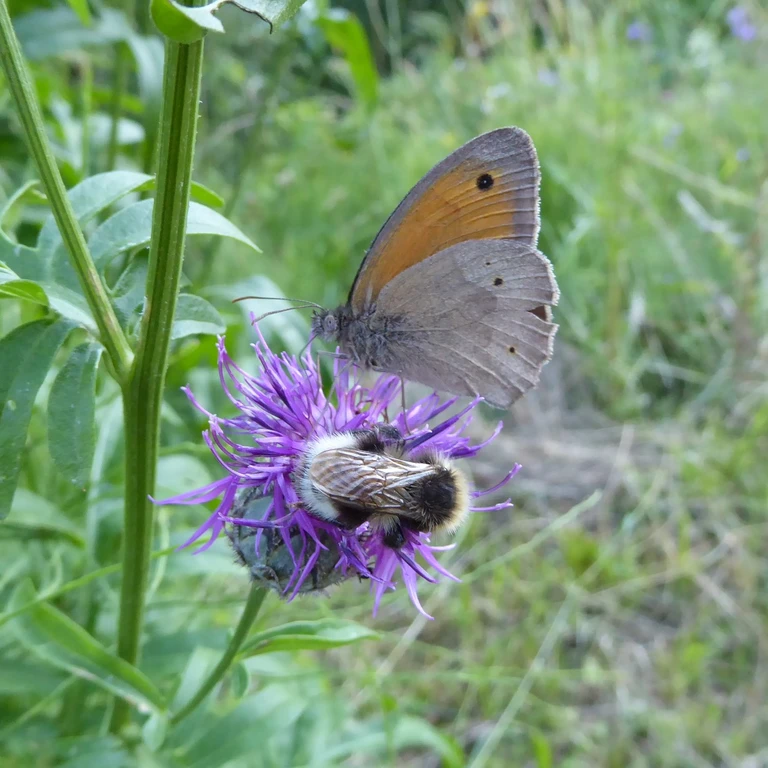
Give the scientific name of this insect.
Maniola jurtina
